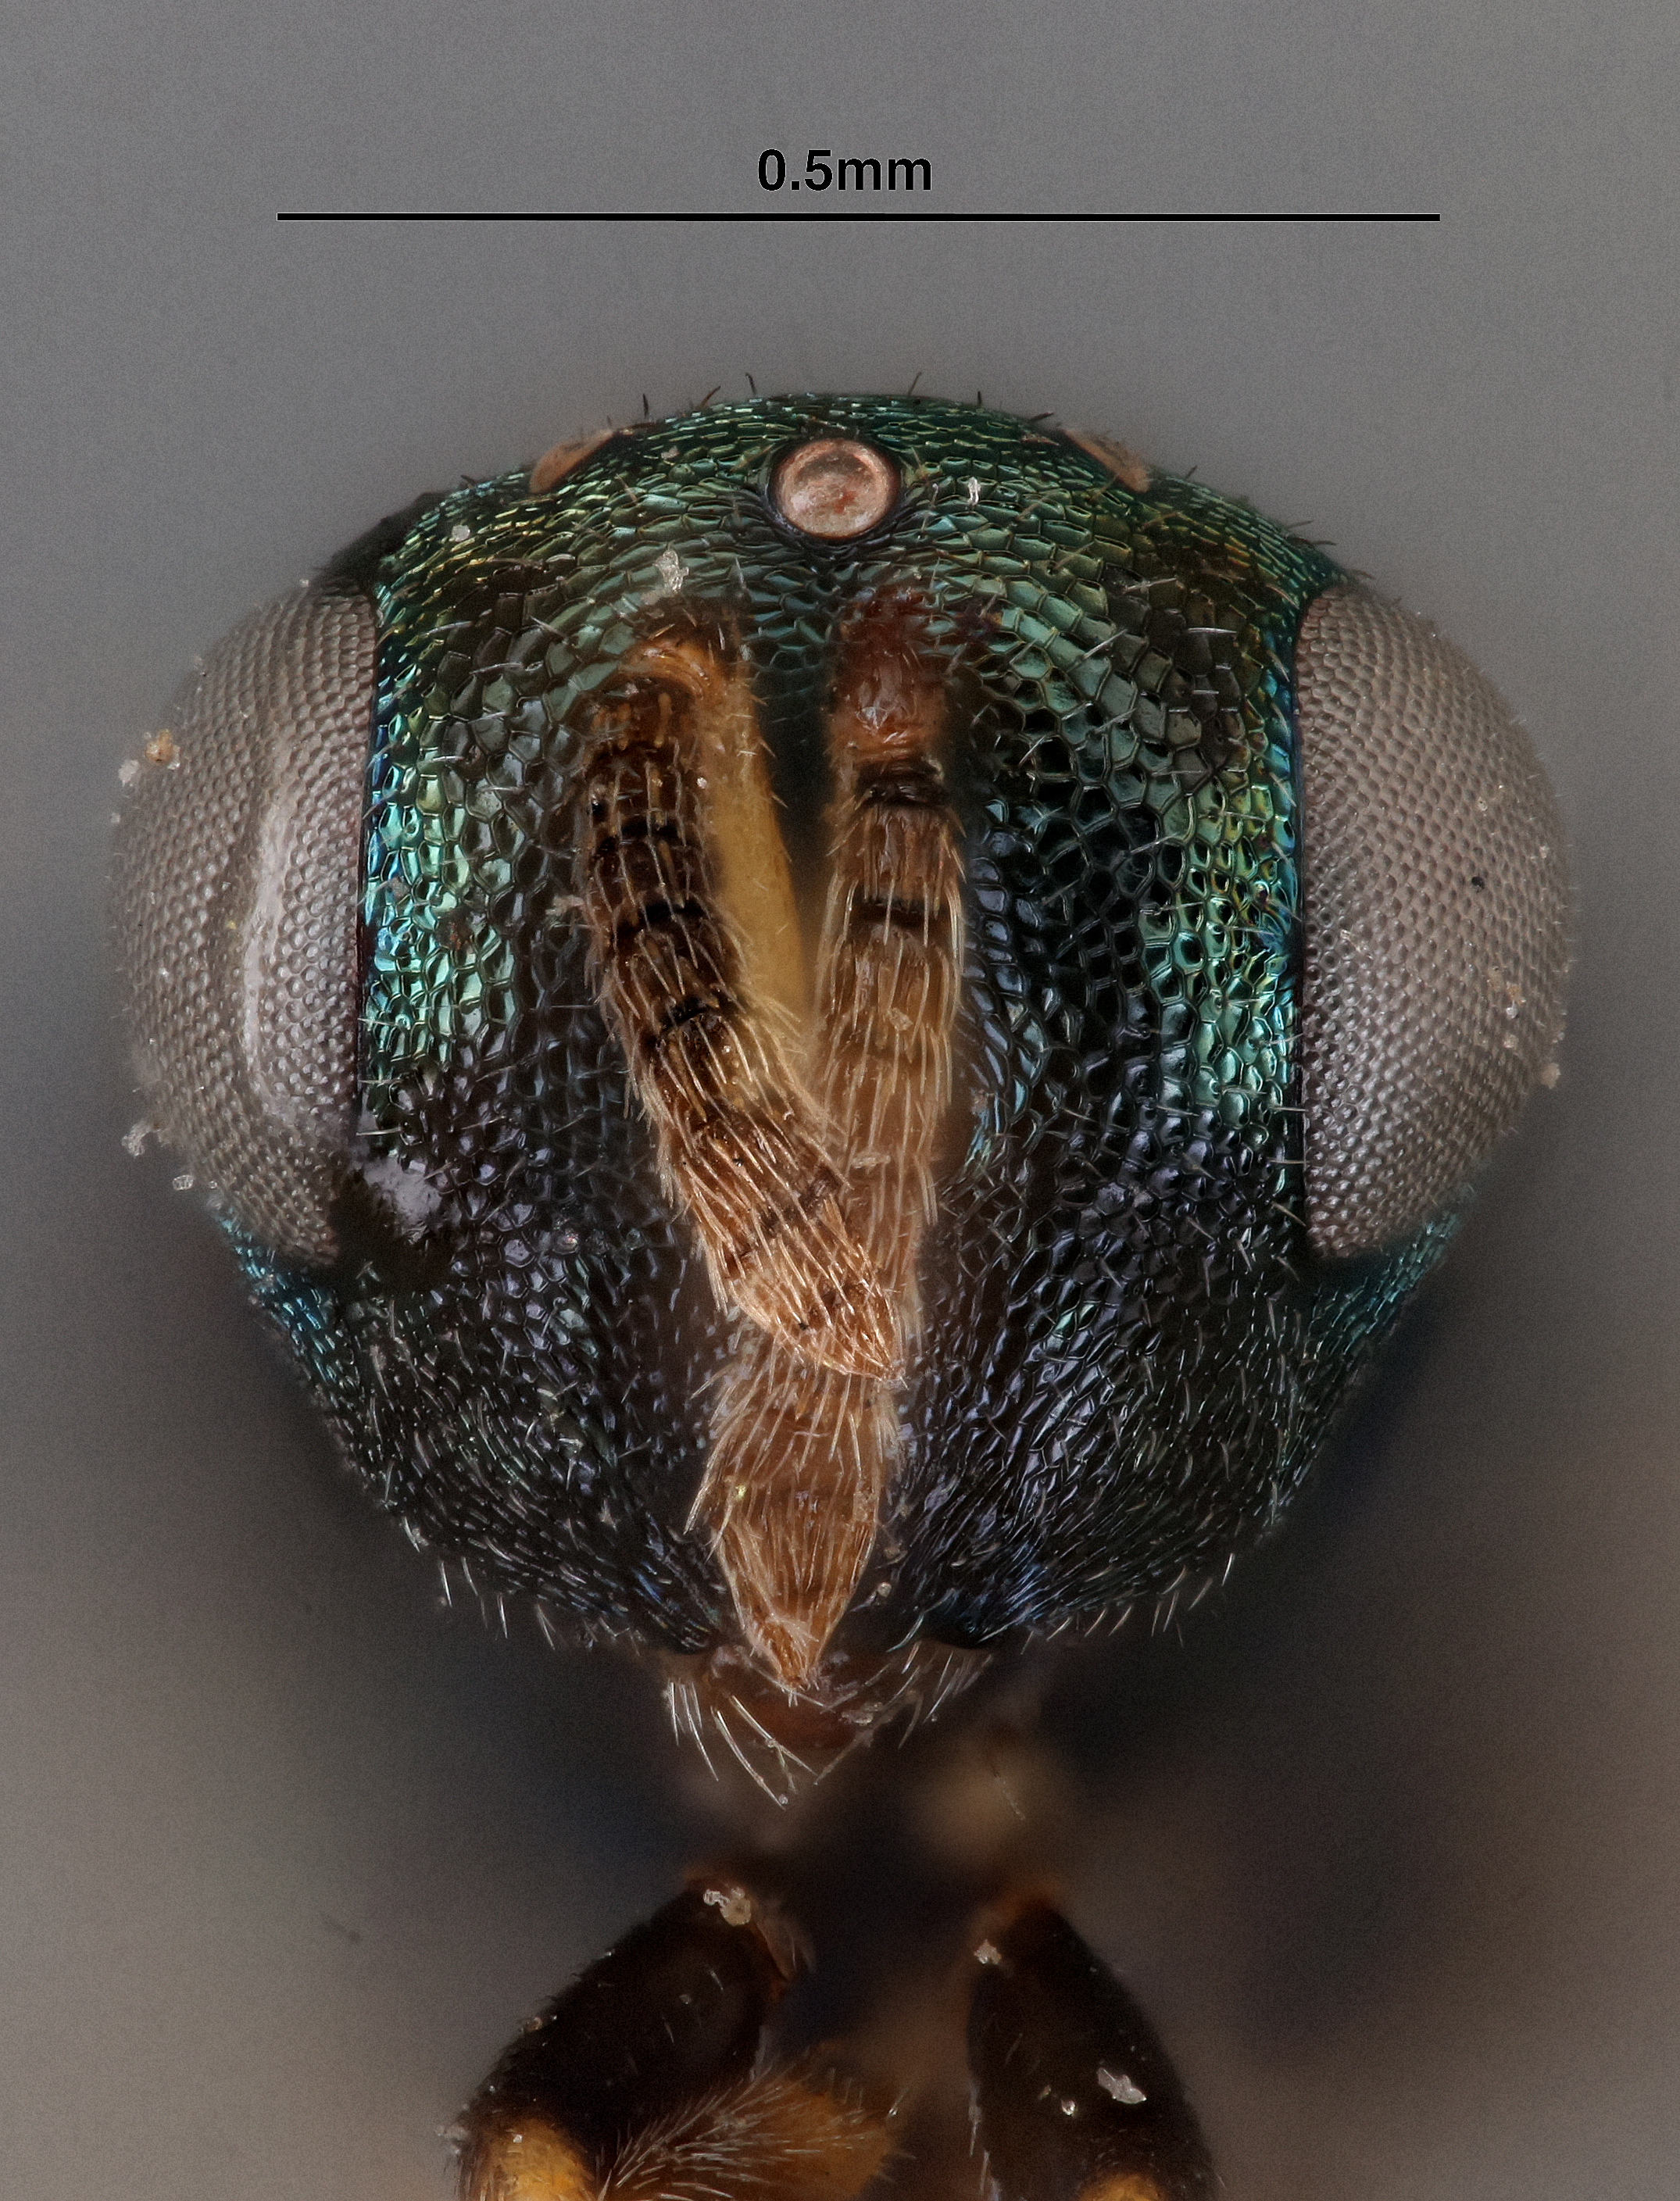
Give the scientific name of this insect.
Trimeromicrus maculatus
